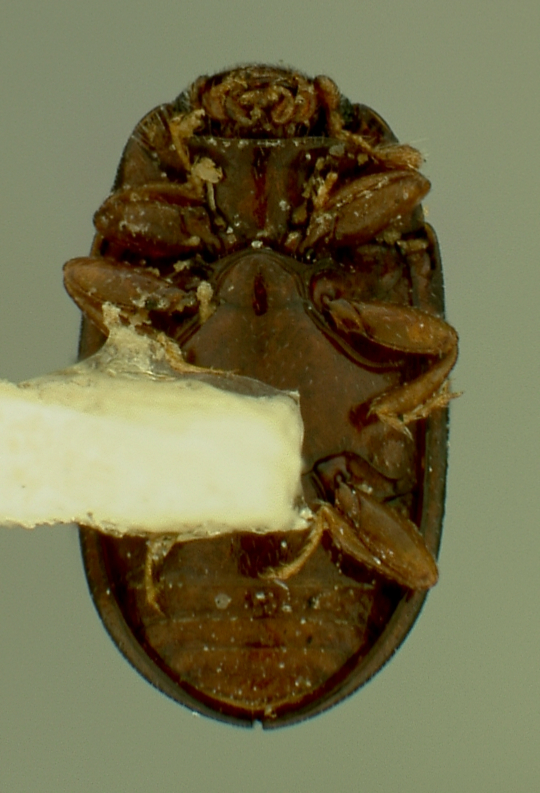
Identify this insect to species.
Botrodus estriatus
